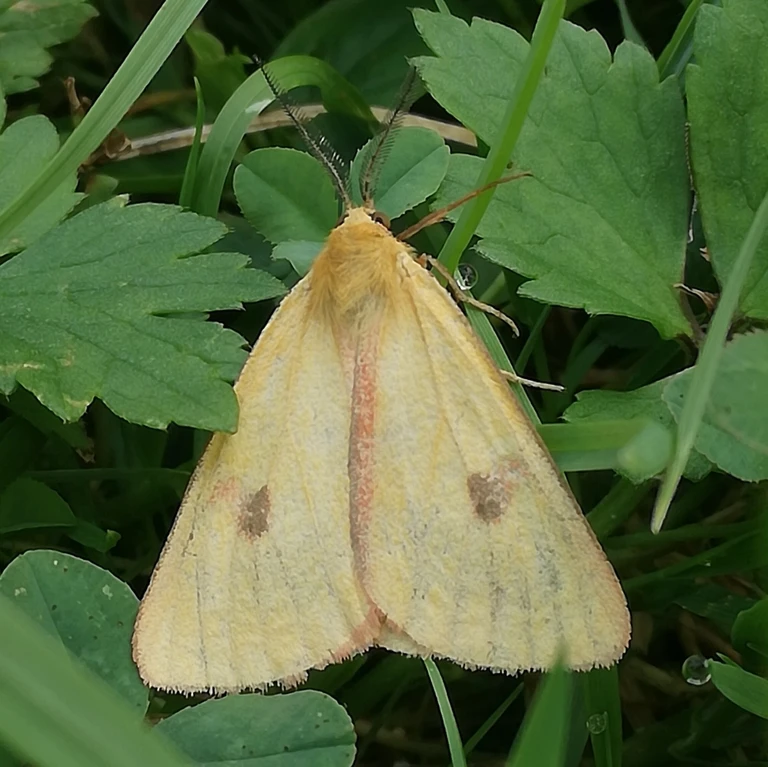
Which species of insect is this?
Diacrisia sannio
